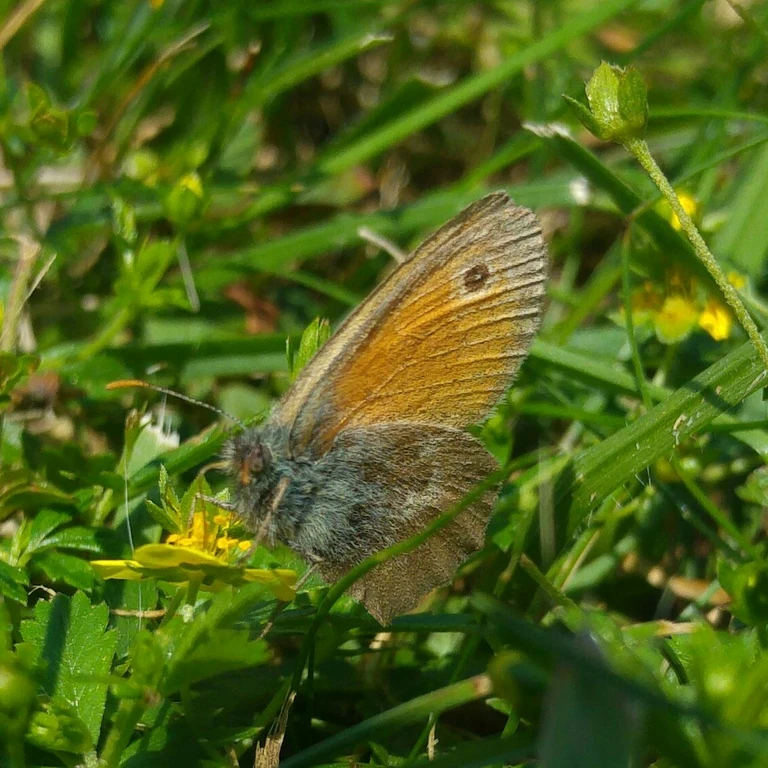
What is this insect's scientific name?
Coenonympha pamphilus
